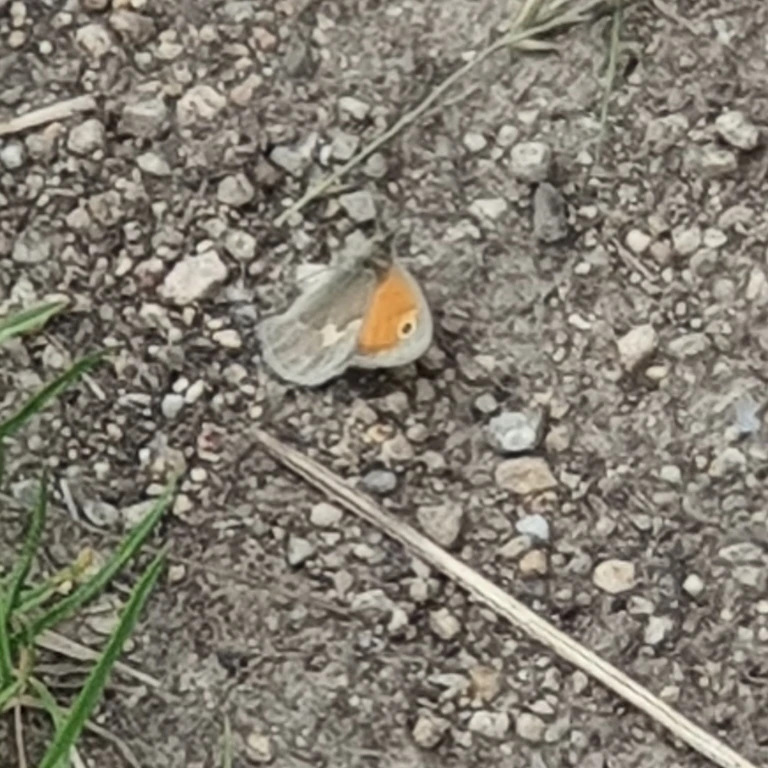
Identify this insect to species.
Coenonympha pamphilus
